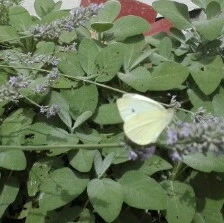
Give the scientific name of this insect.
Pieris rapae
